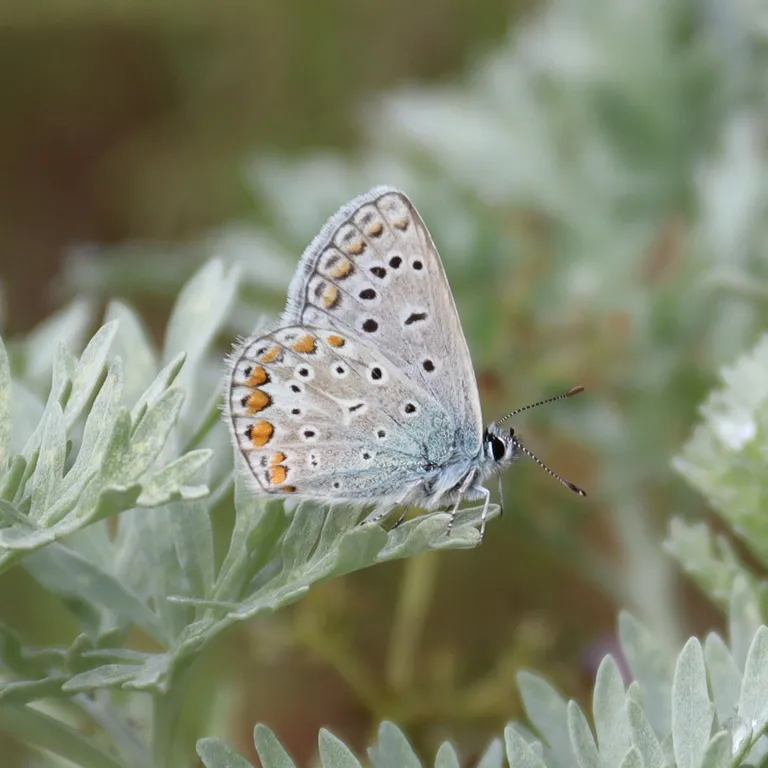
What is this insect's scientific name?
Polyommatus icarus
